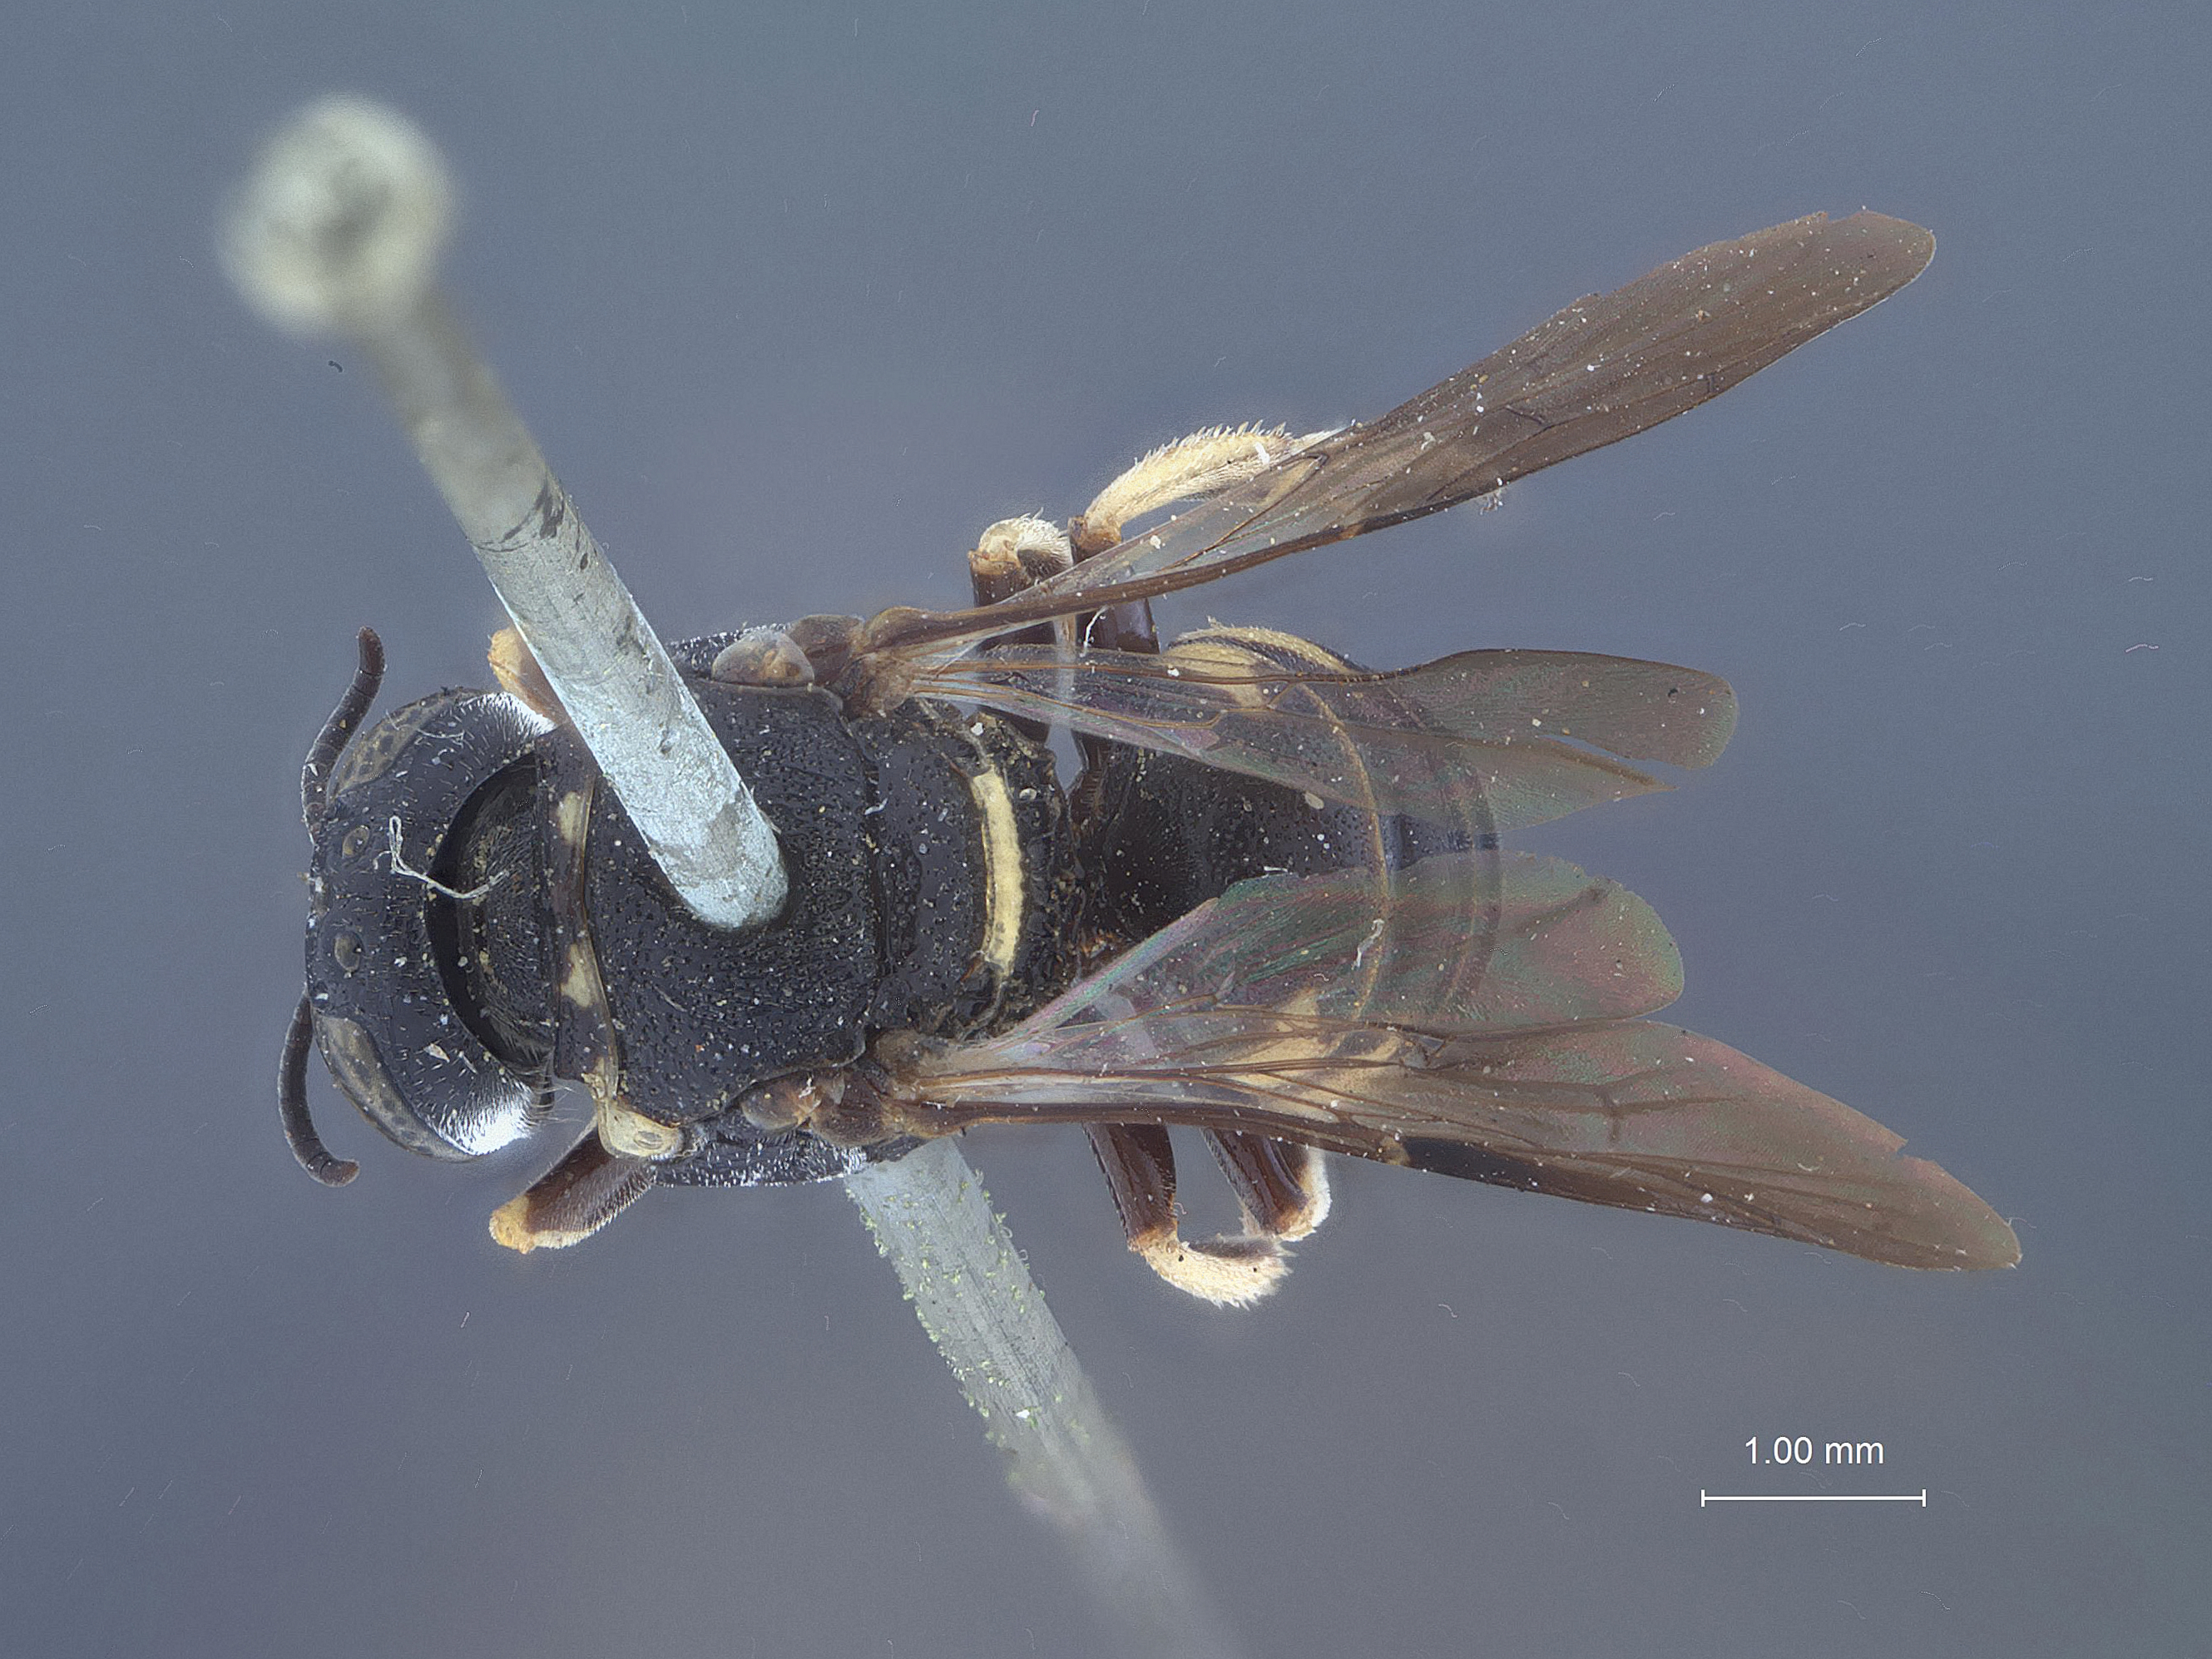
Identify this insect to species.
Anacrabro robertsoni
